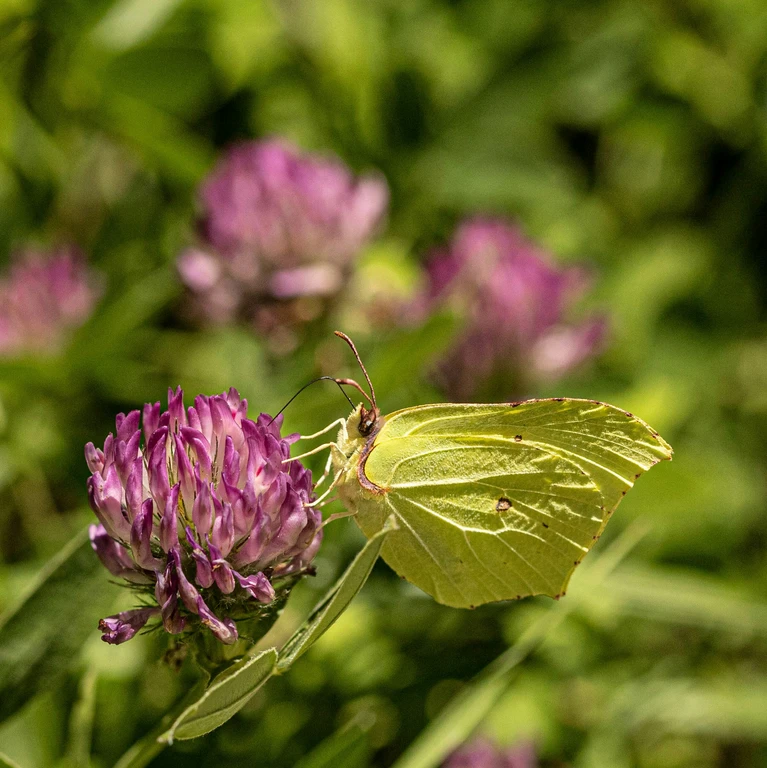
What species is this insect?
Gonepteryx rhamni
